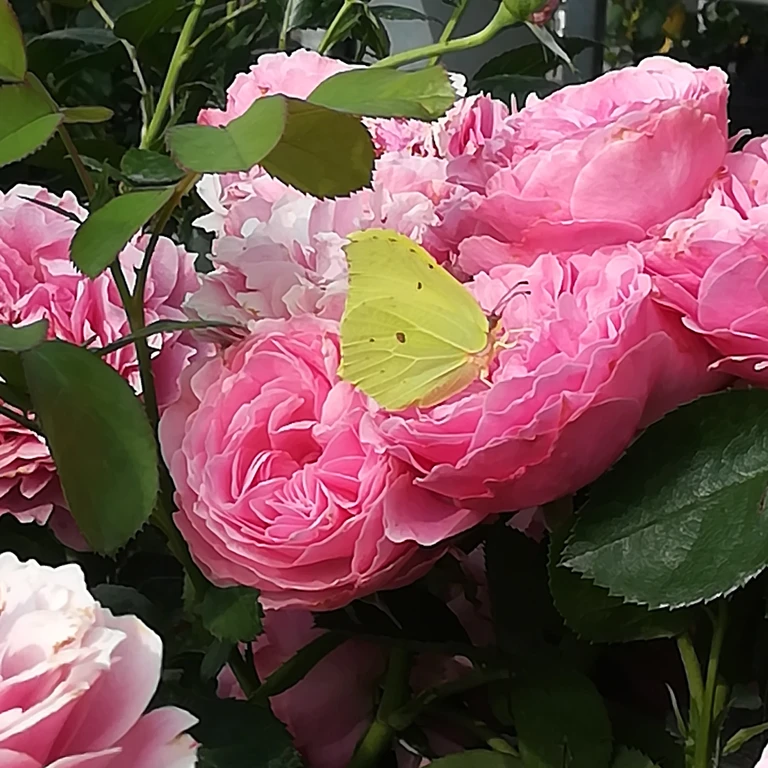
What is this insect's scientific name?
Gonepteryx rhamni
